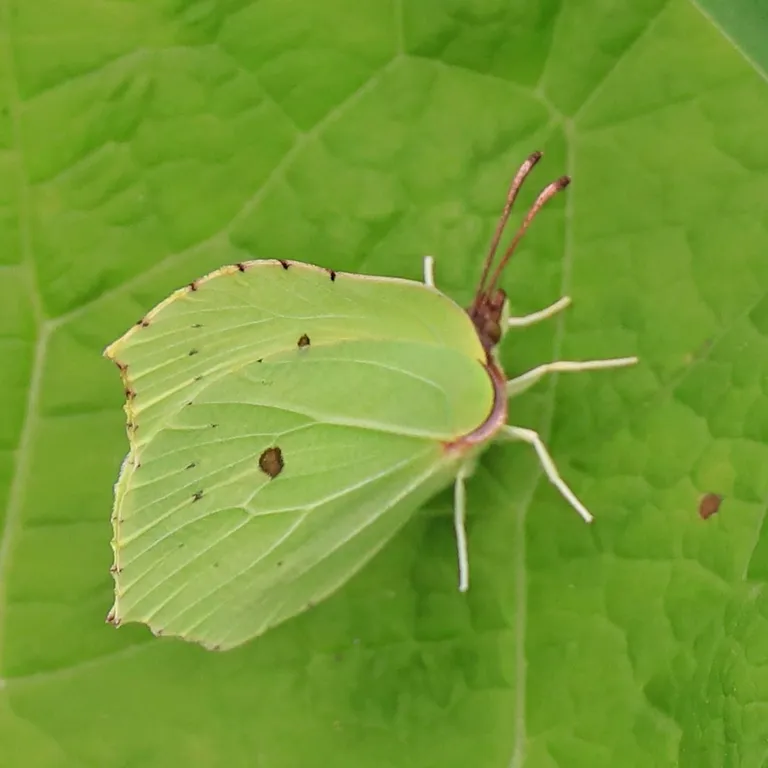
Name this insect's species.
Gonepteryx rhamni
